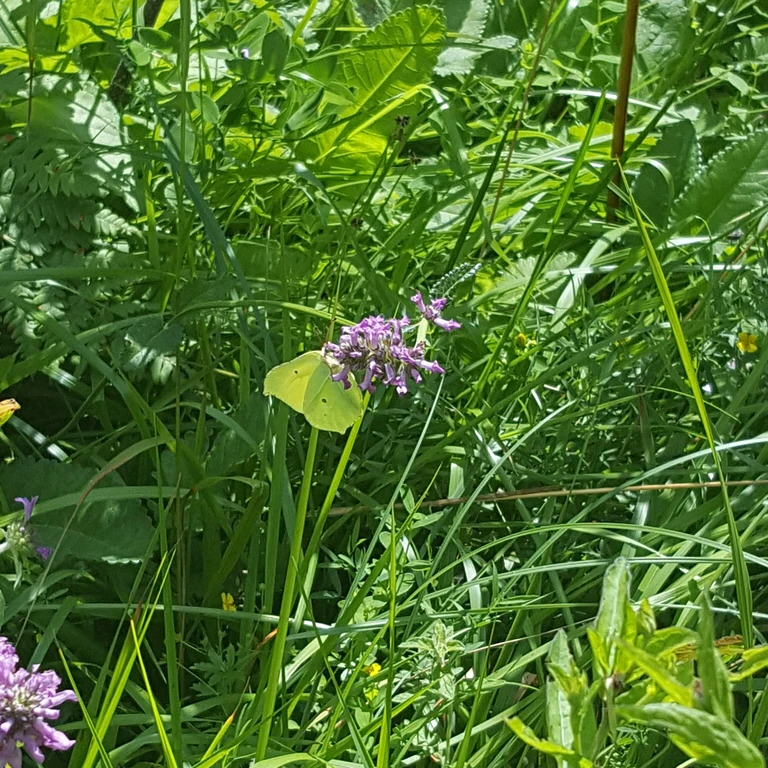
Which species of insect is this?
Gonepteryx rhamni
